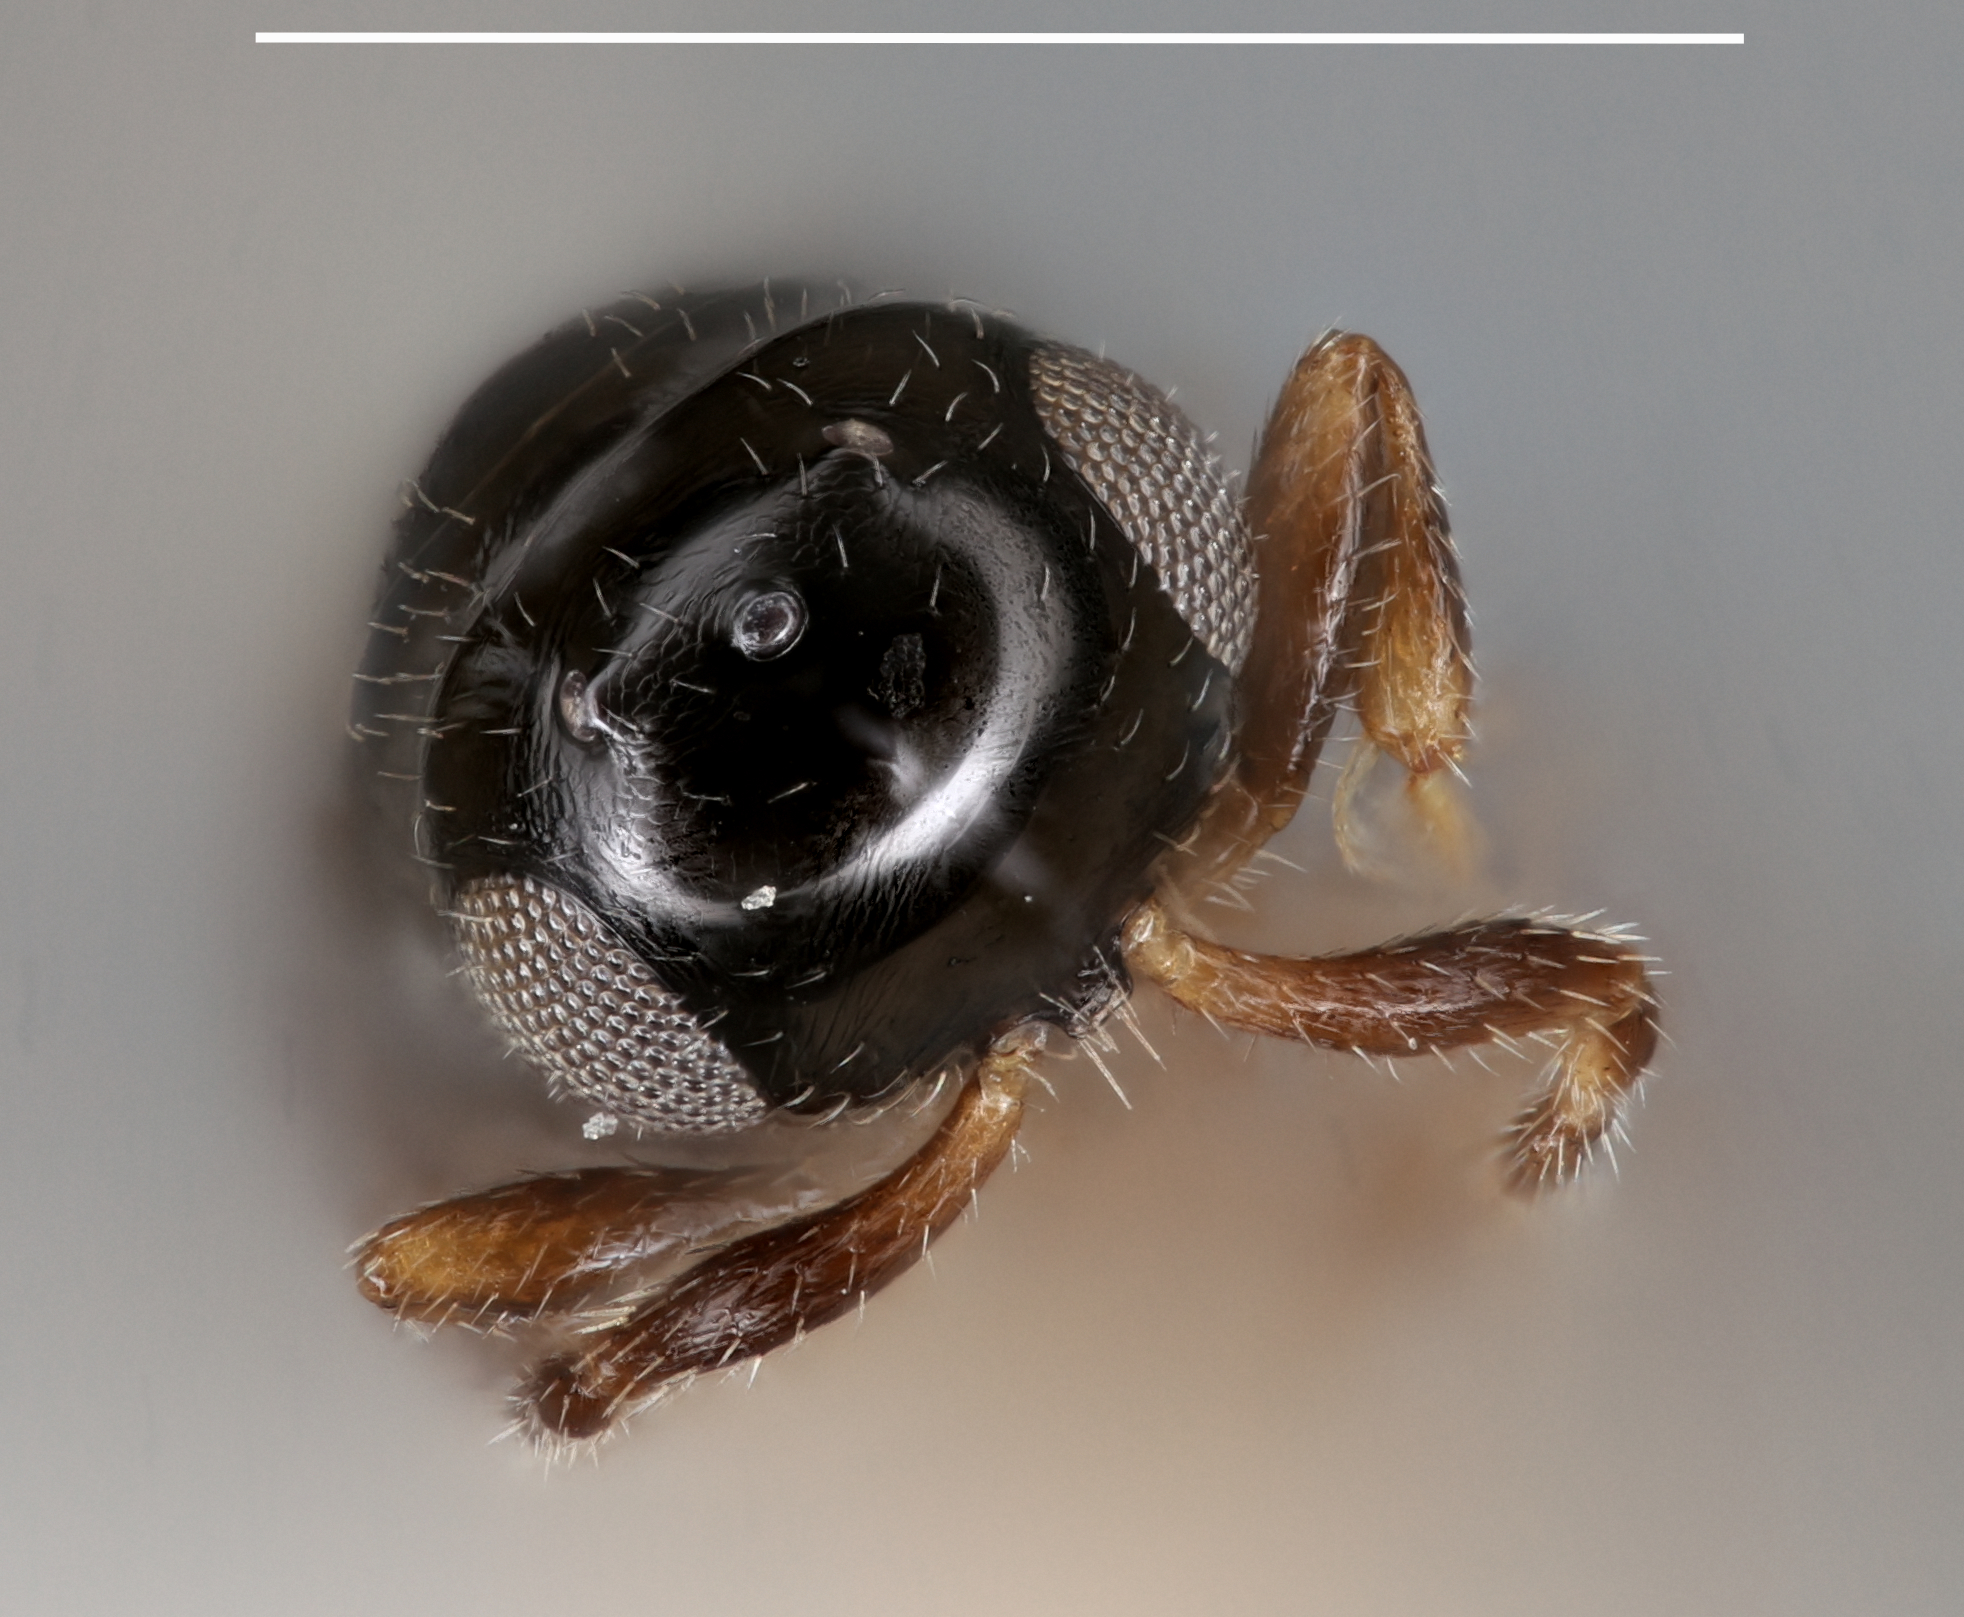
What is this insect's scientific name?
Platygaster chilophagae
